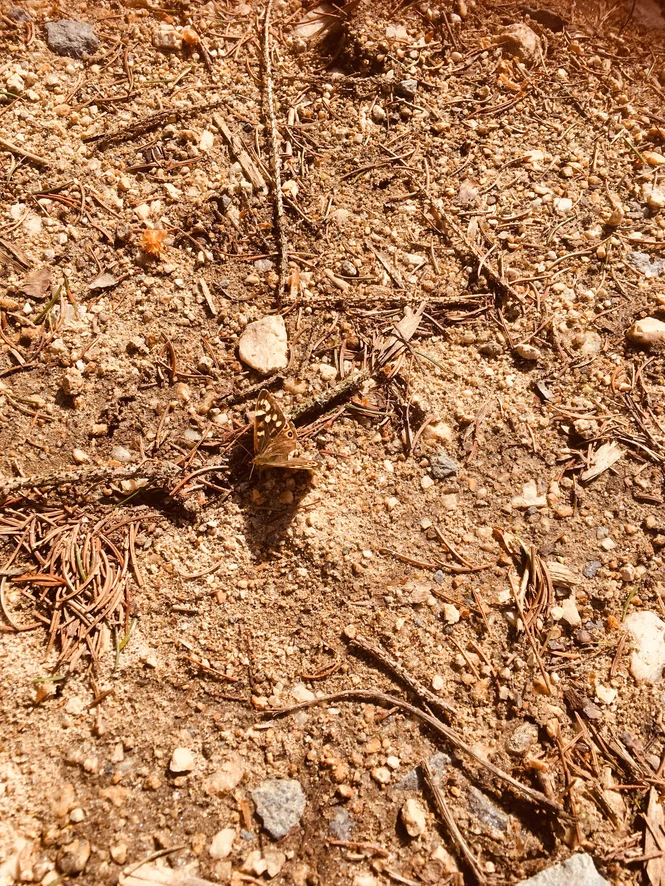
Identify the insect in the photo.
Pararge aegeria
